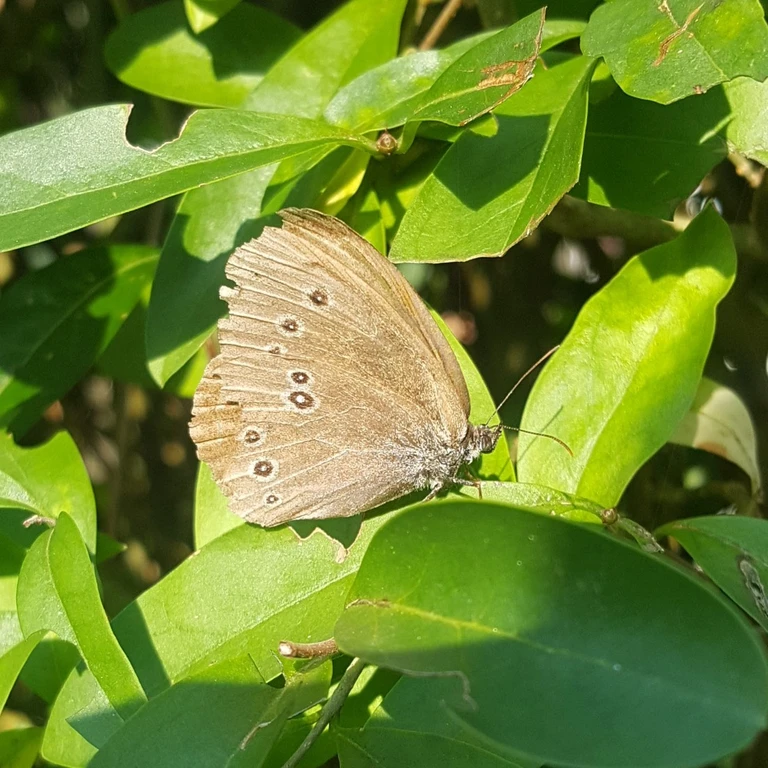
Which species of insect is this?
Aphantopus hyperantus
